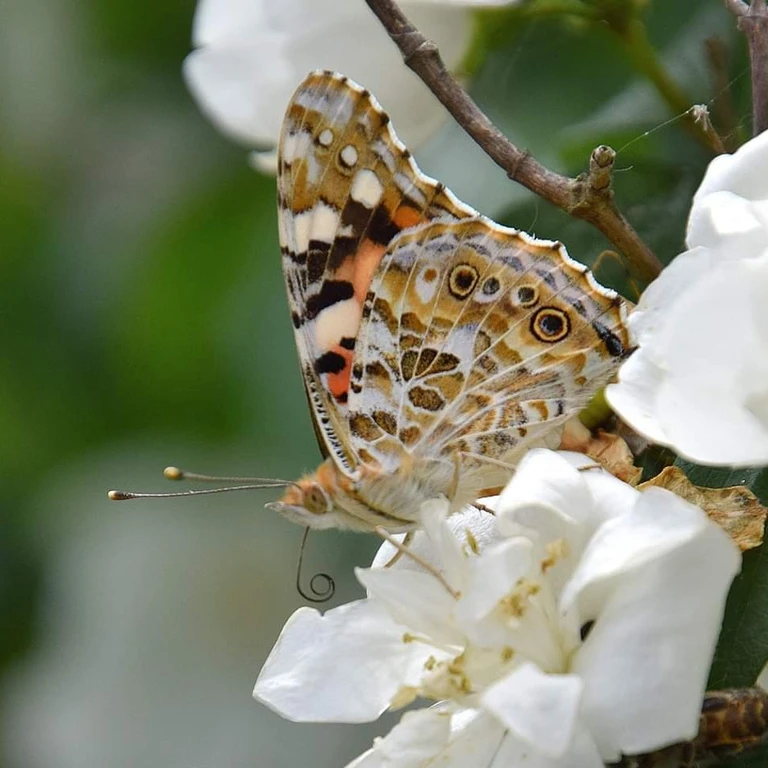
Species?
Vanessa cardui
